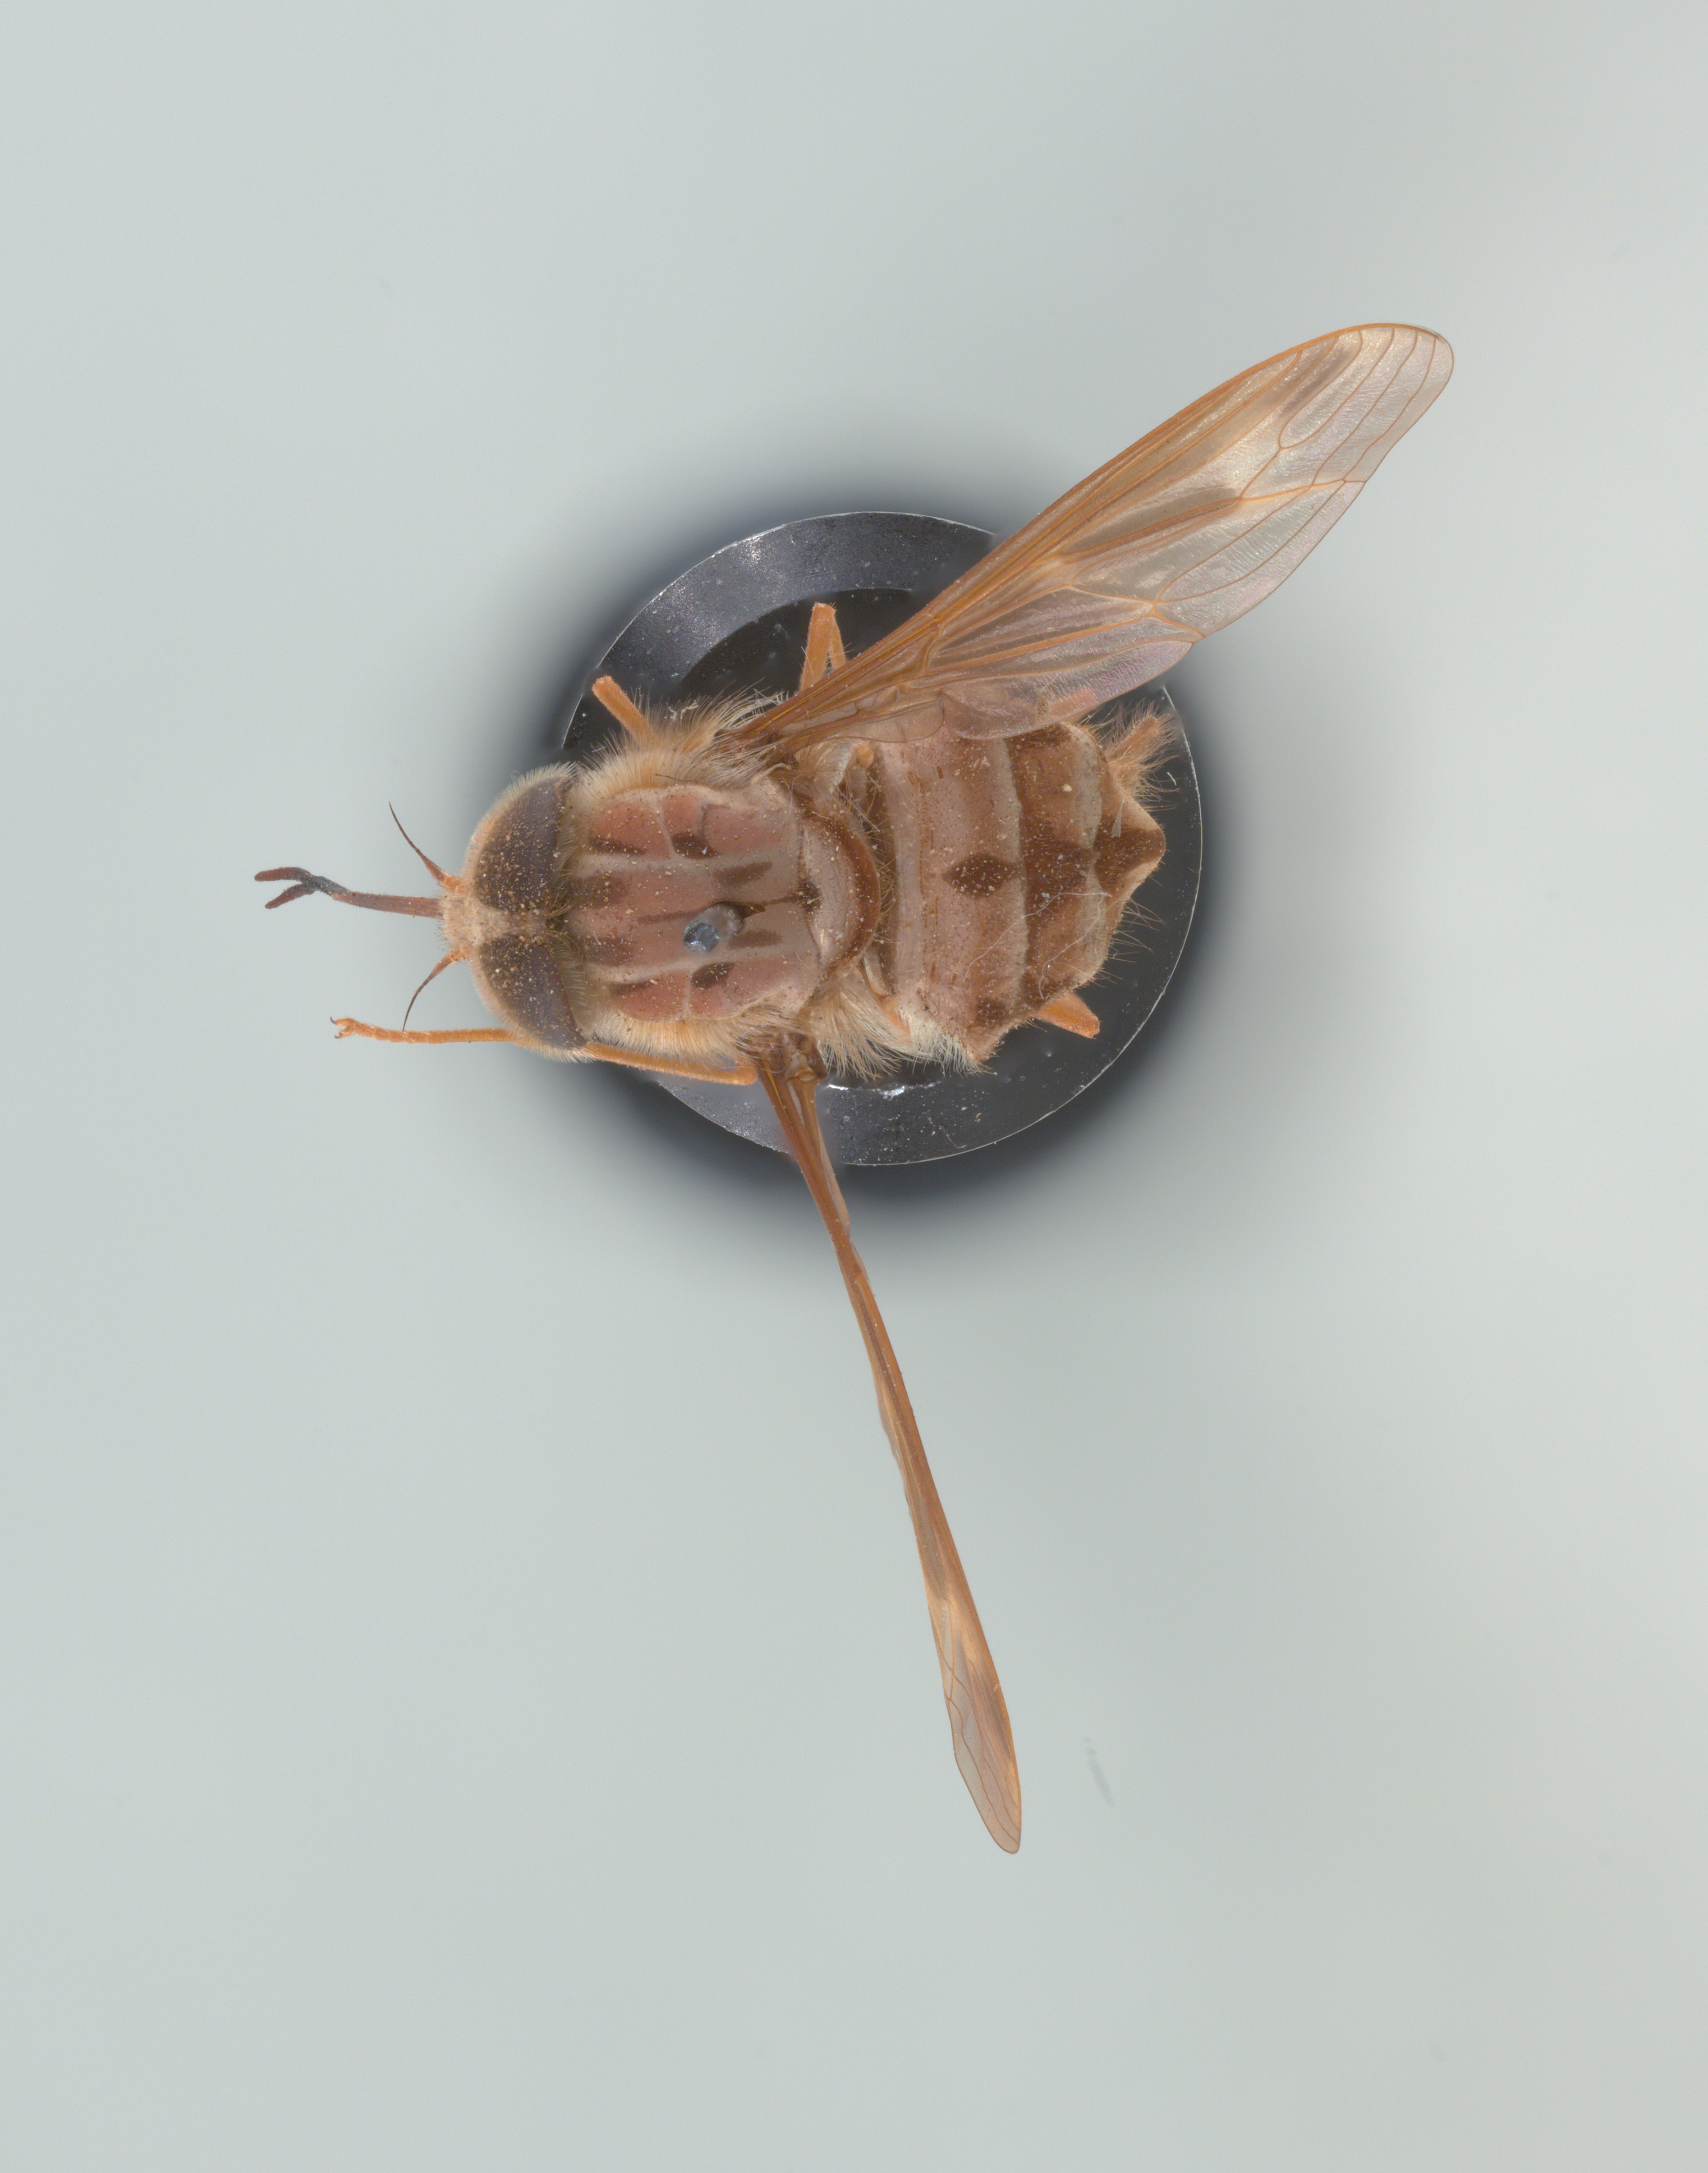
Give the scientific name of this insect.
Hirmoneura nubipennis (also Trichophthalma nubipennis)
